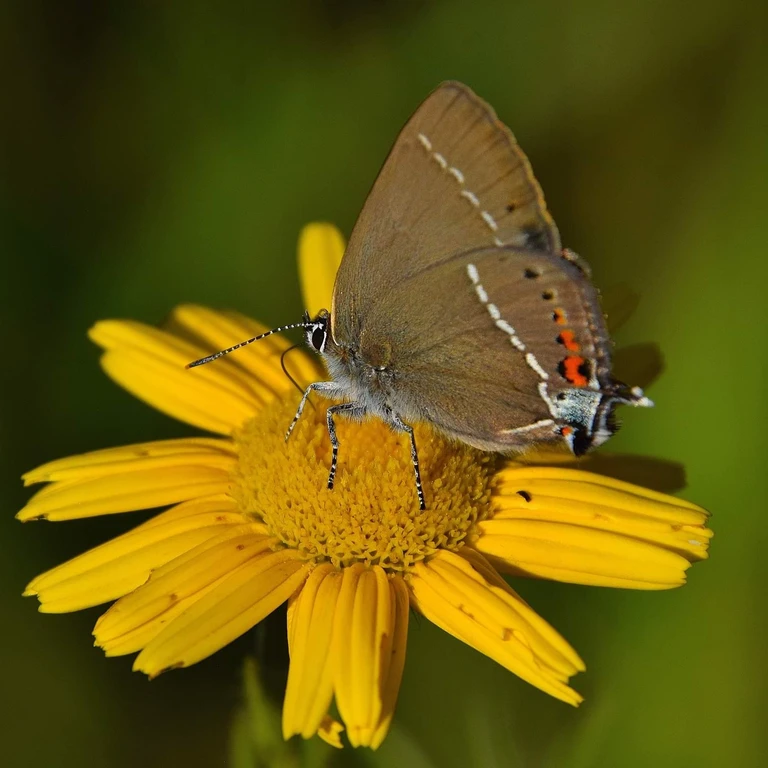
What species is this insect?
Satyrium spini (also Tuttiola spini)
